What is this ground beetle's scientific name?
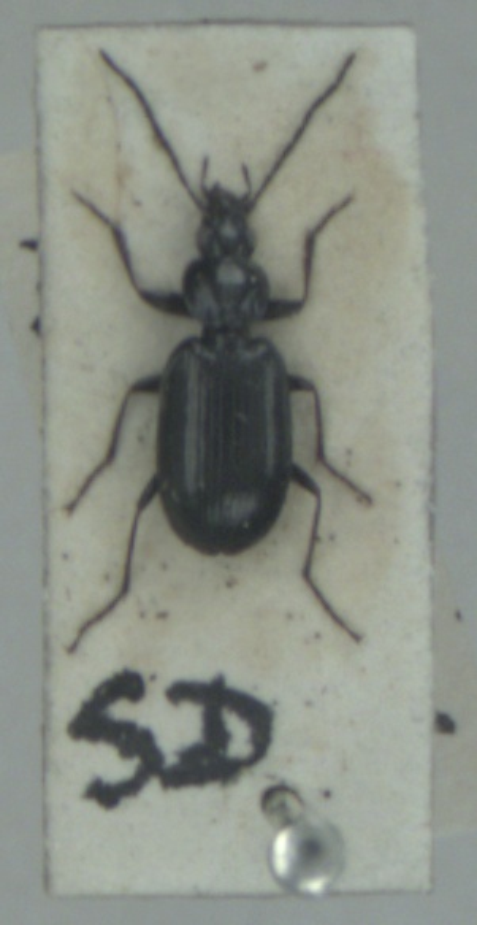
Agonum gracile
